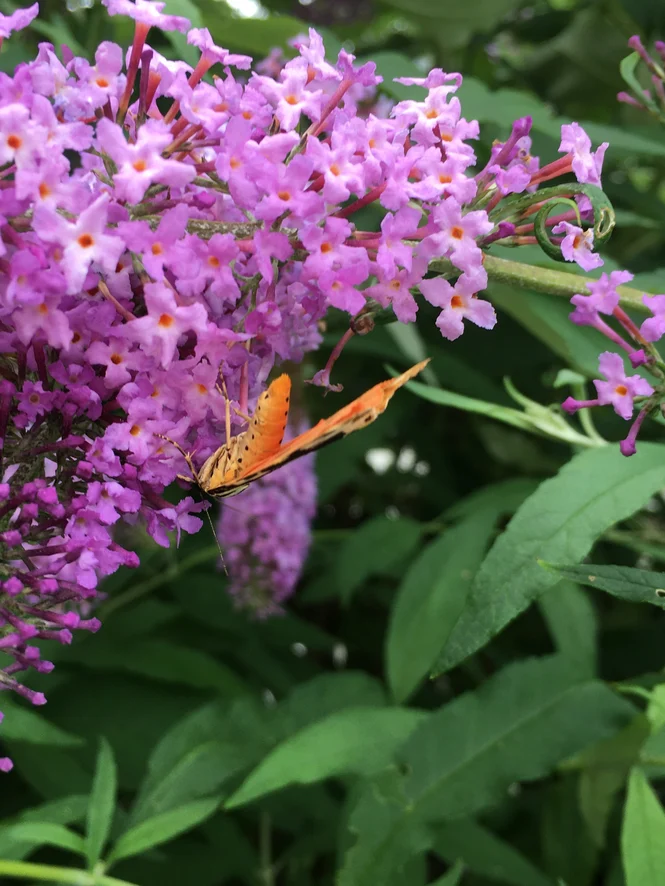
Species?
Euplagia quadripunctaria
